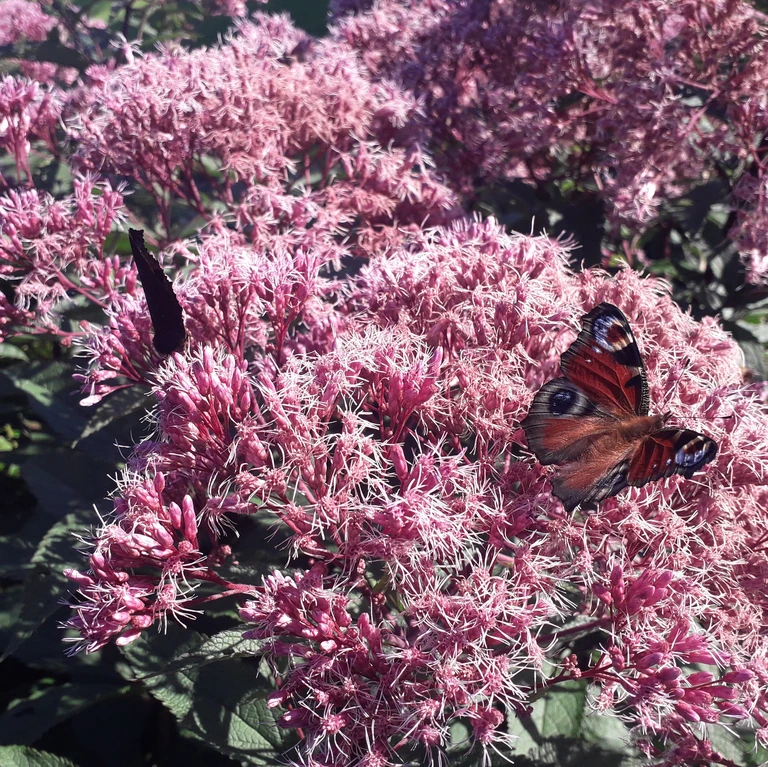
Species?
Aglais io
